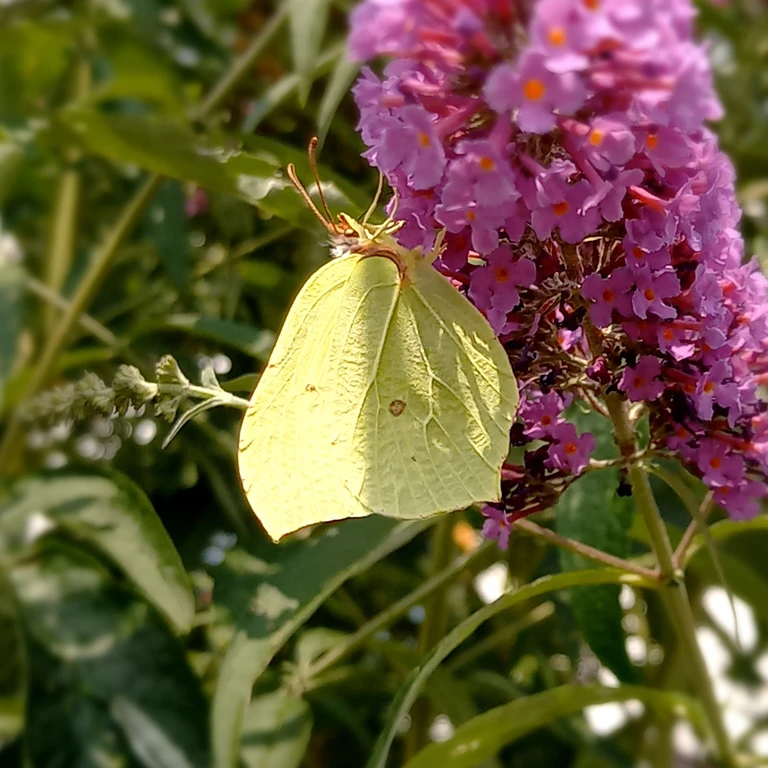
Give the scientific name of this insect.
Gonepteryx rhamni
